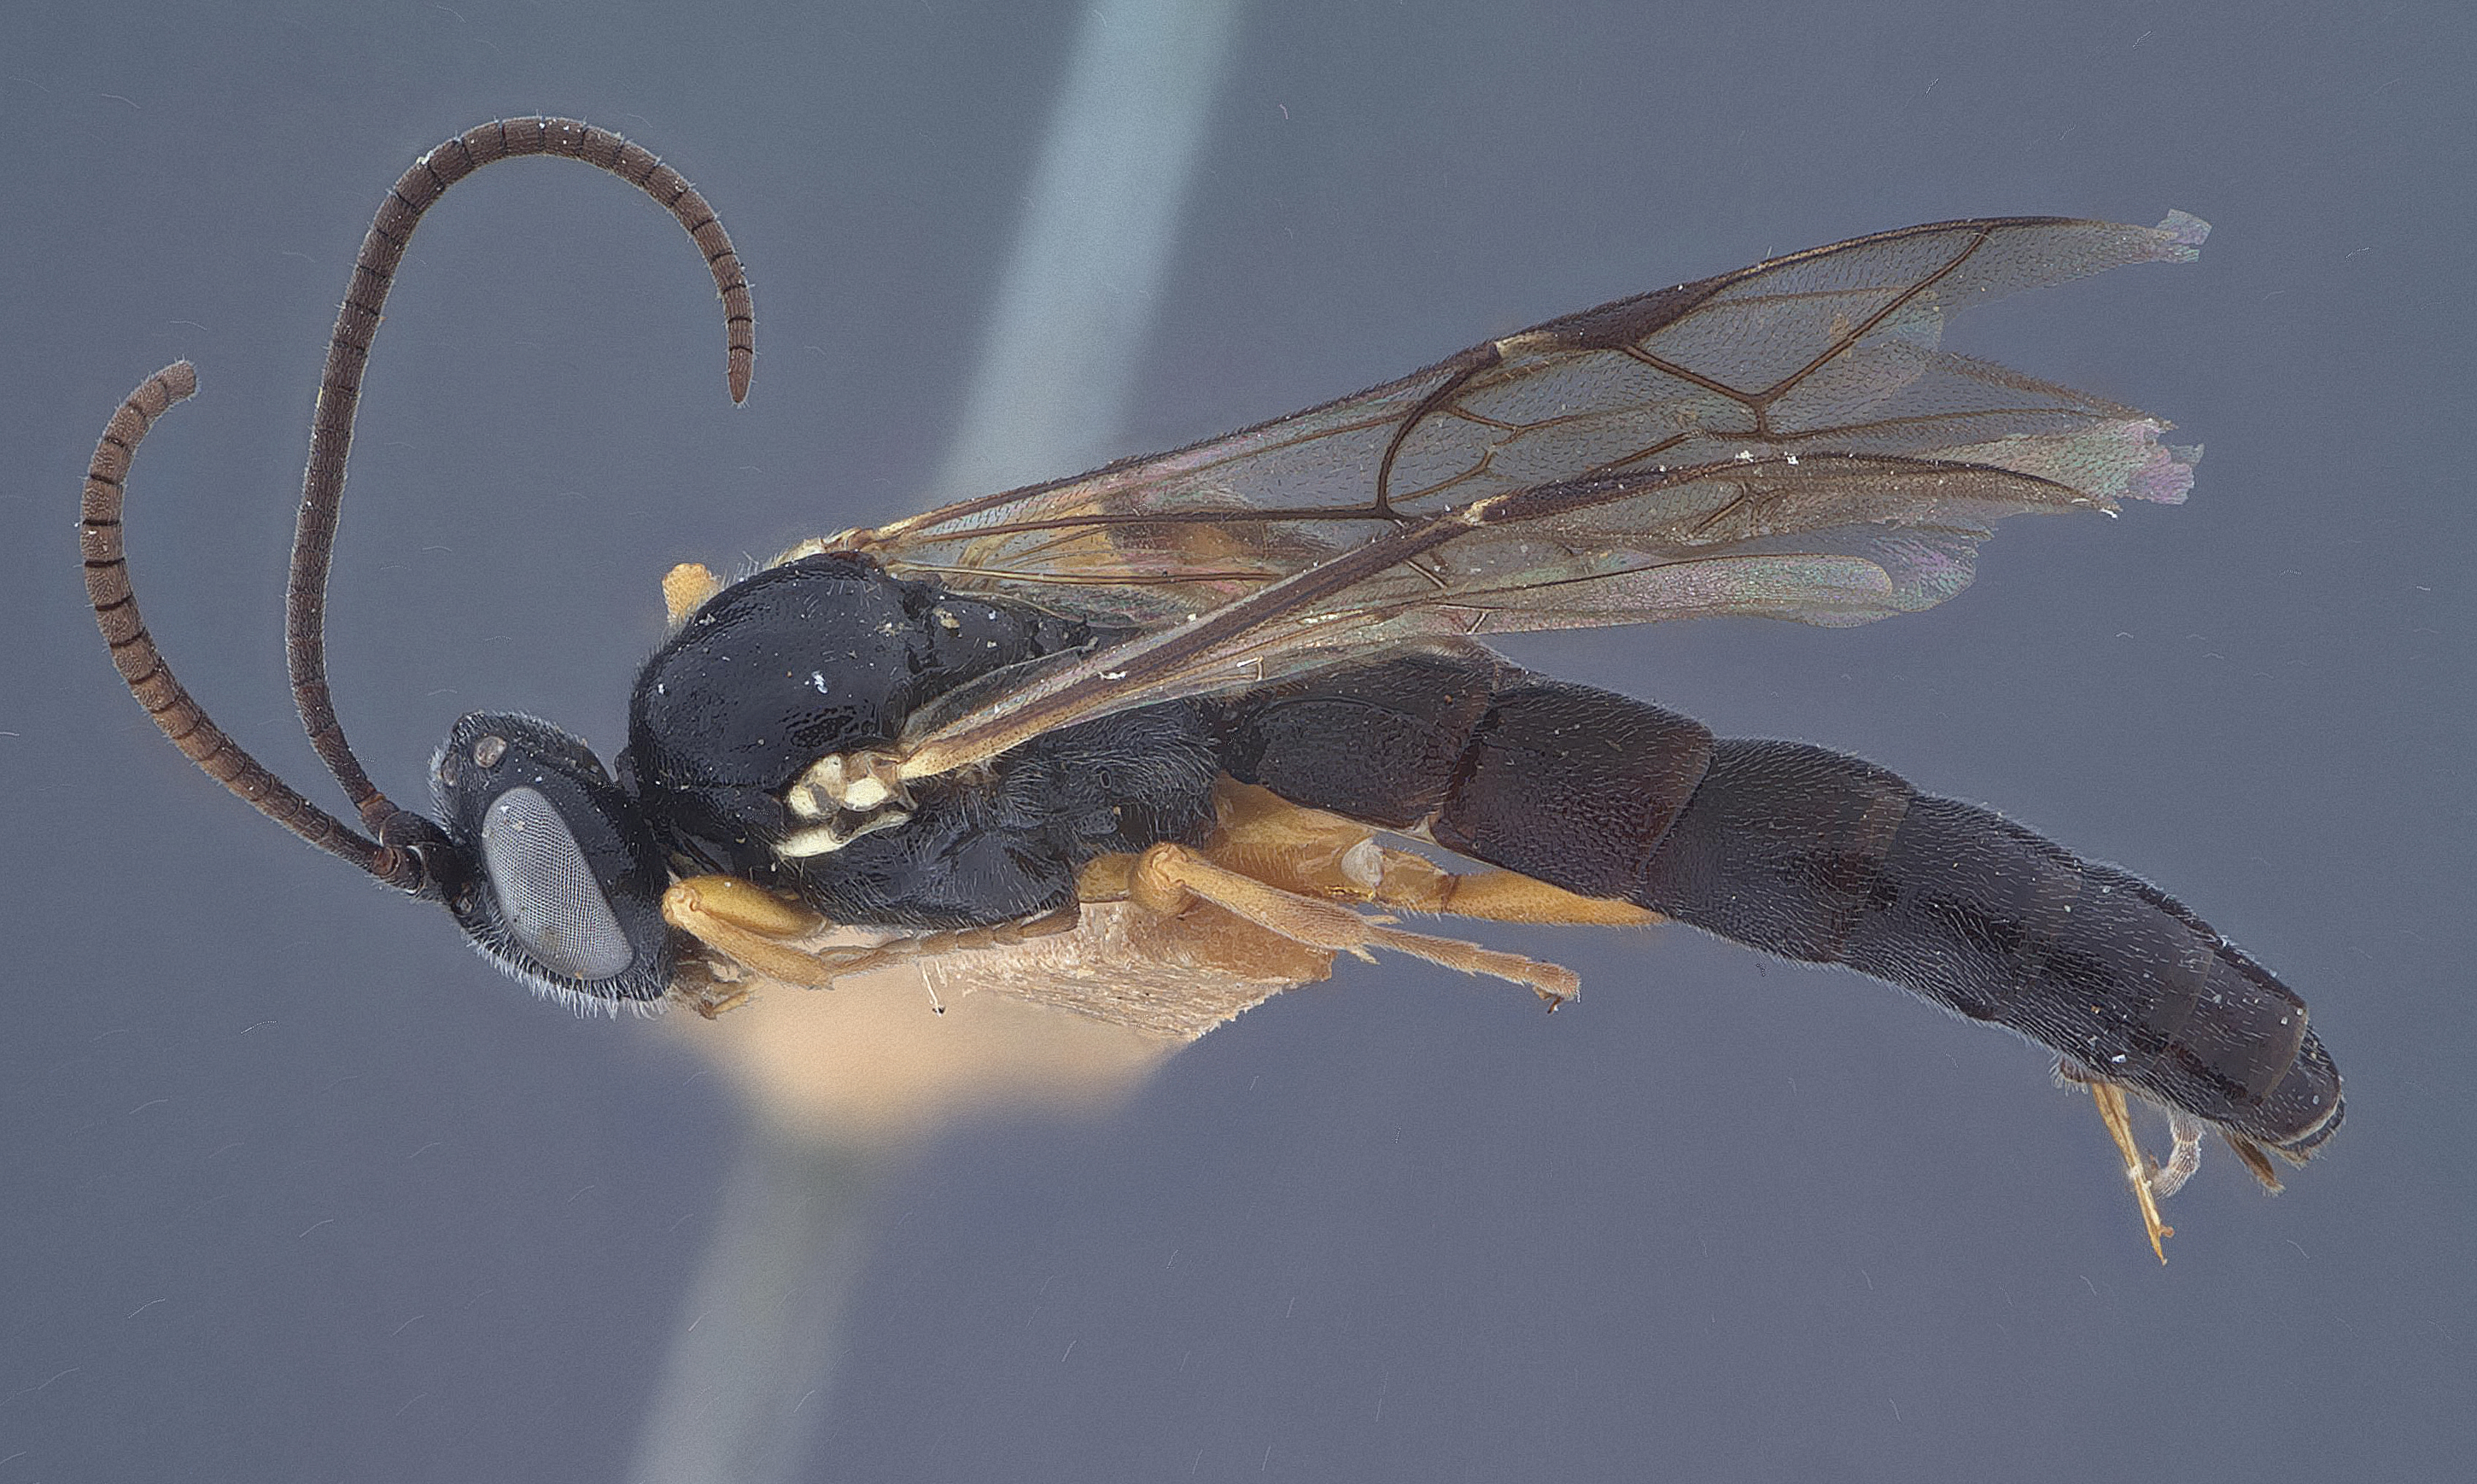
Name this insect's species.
Bothromus gibbus
